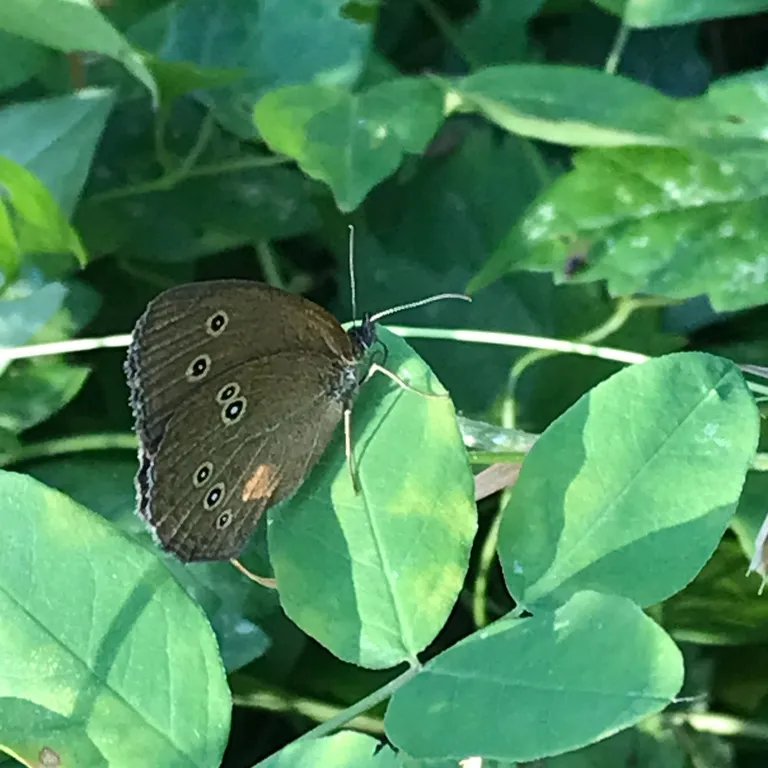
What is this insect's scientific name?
Aphantopus hyperantus
